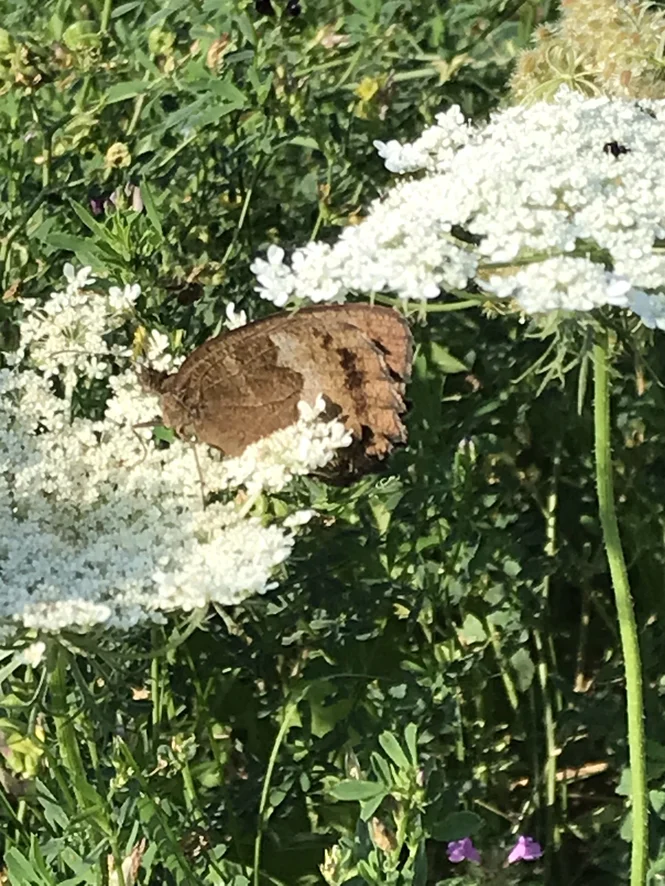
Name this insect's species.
Minois dryas
